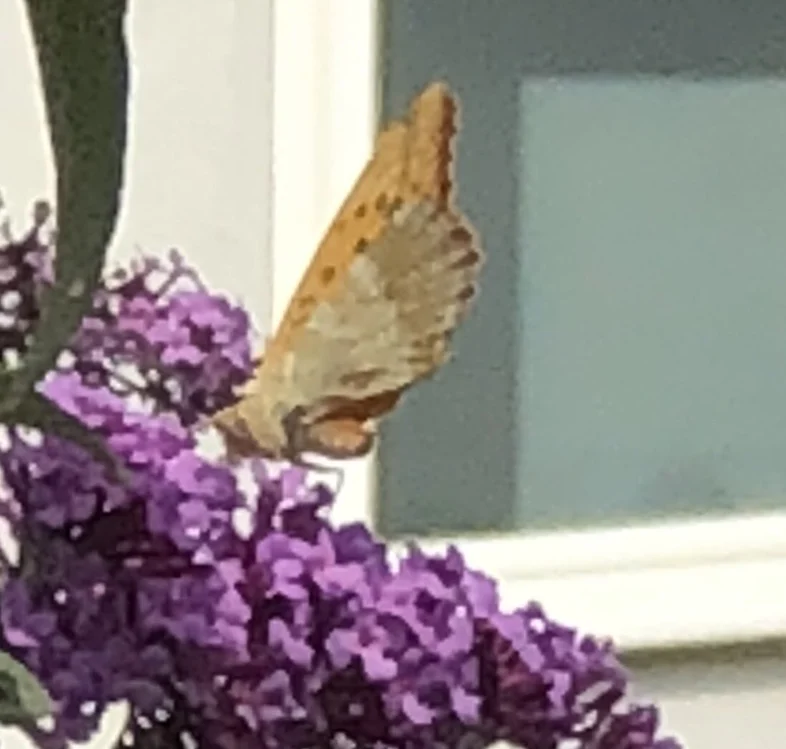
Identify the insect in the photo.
Argynnis paphia
